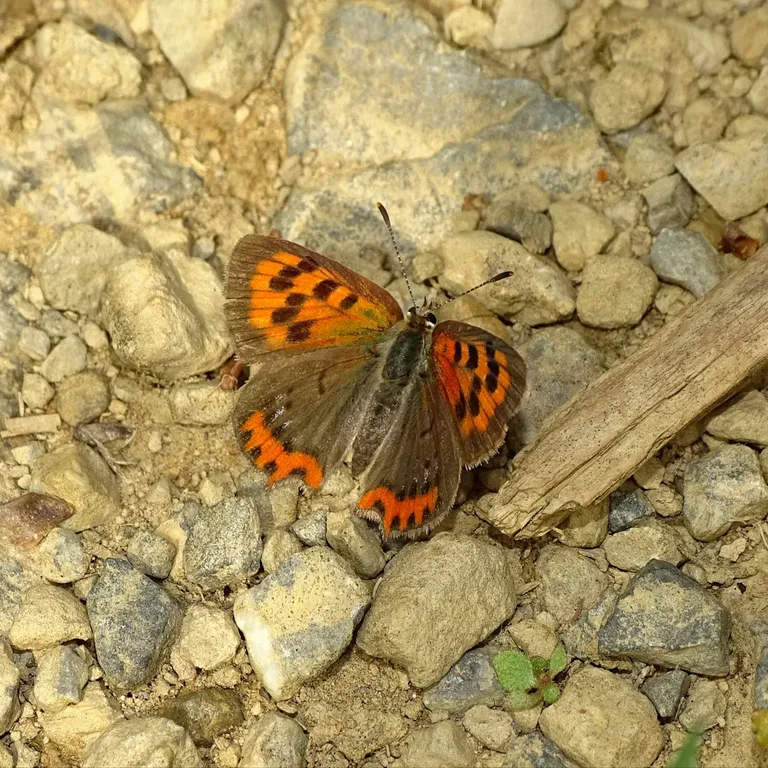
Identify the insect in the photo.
Lycaena phlaeas
